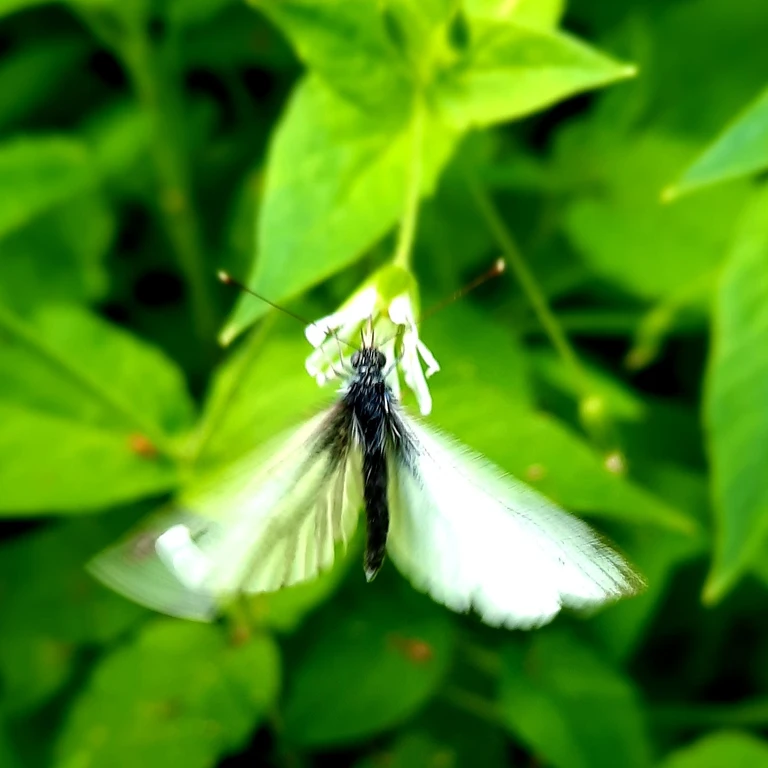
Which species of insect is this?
Pieris napi
